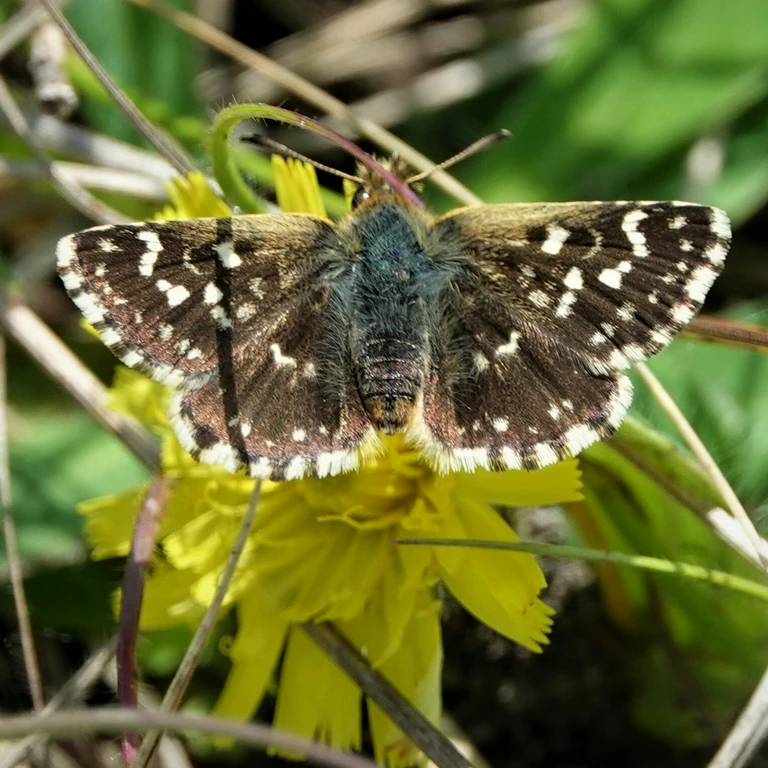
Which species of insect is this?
Spialia sertorius
